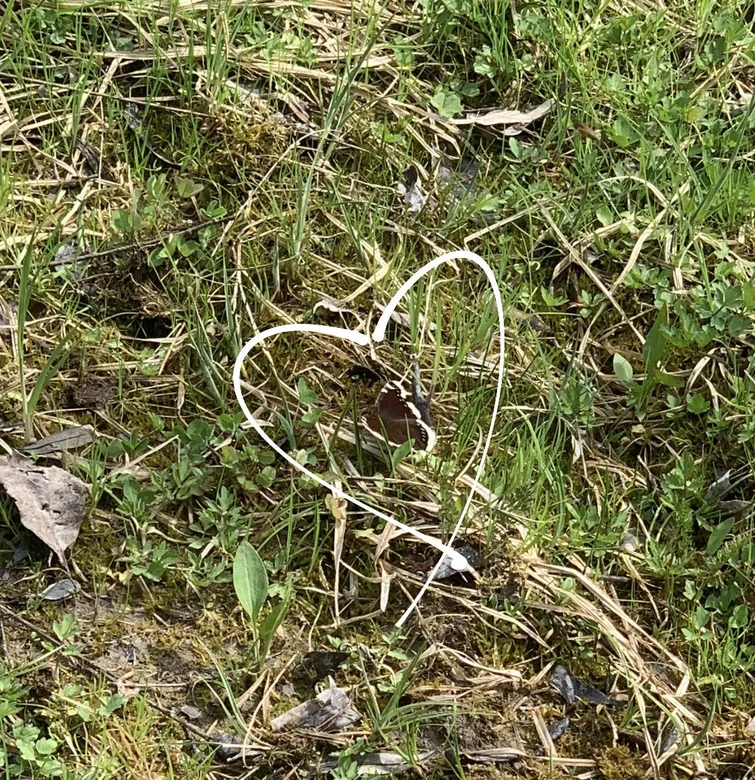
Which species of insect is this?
Nymphalis antiopa
